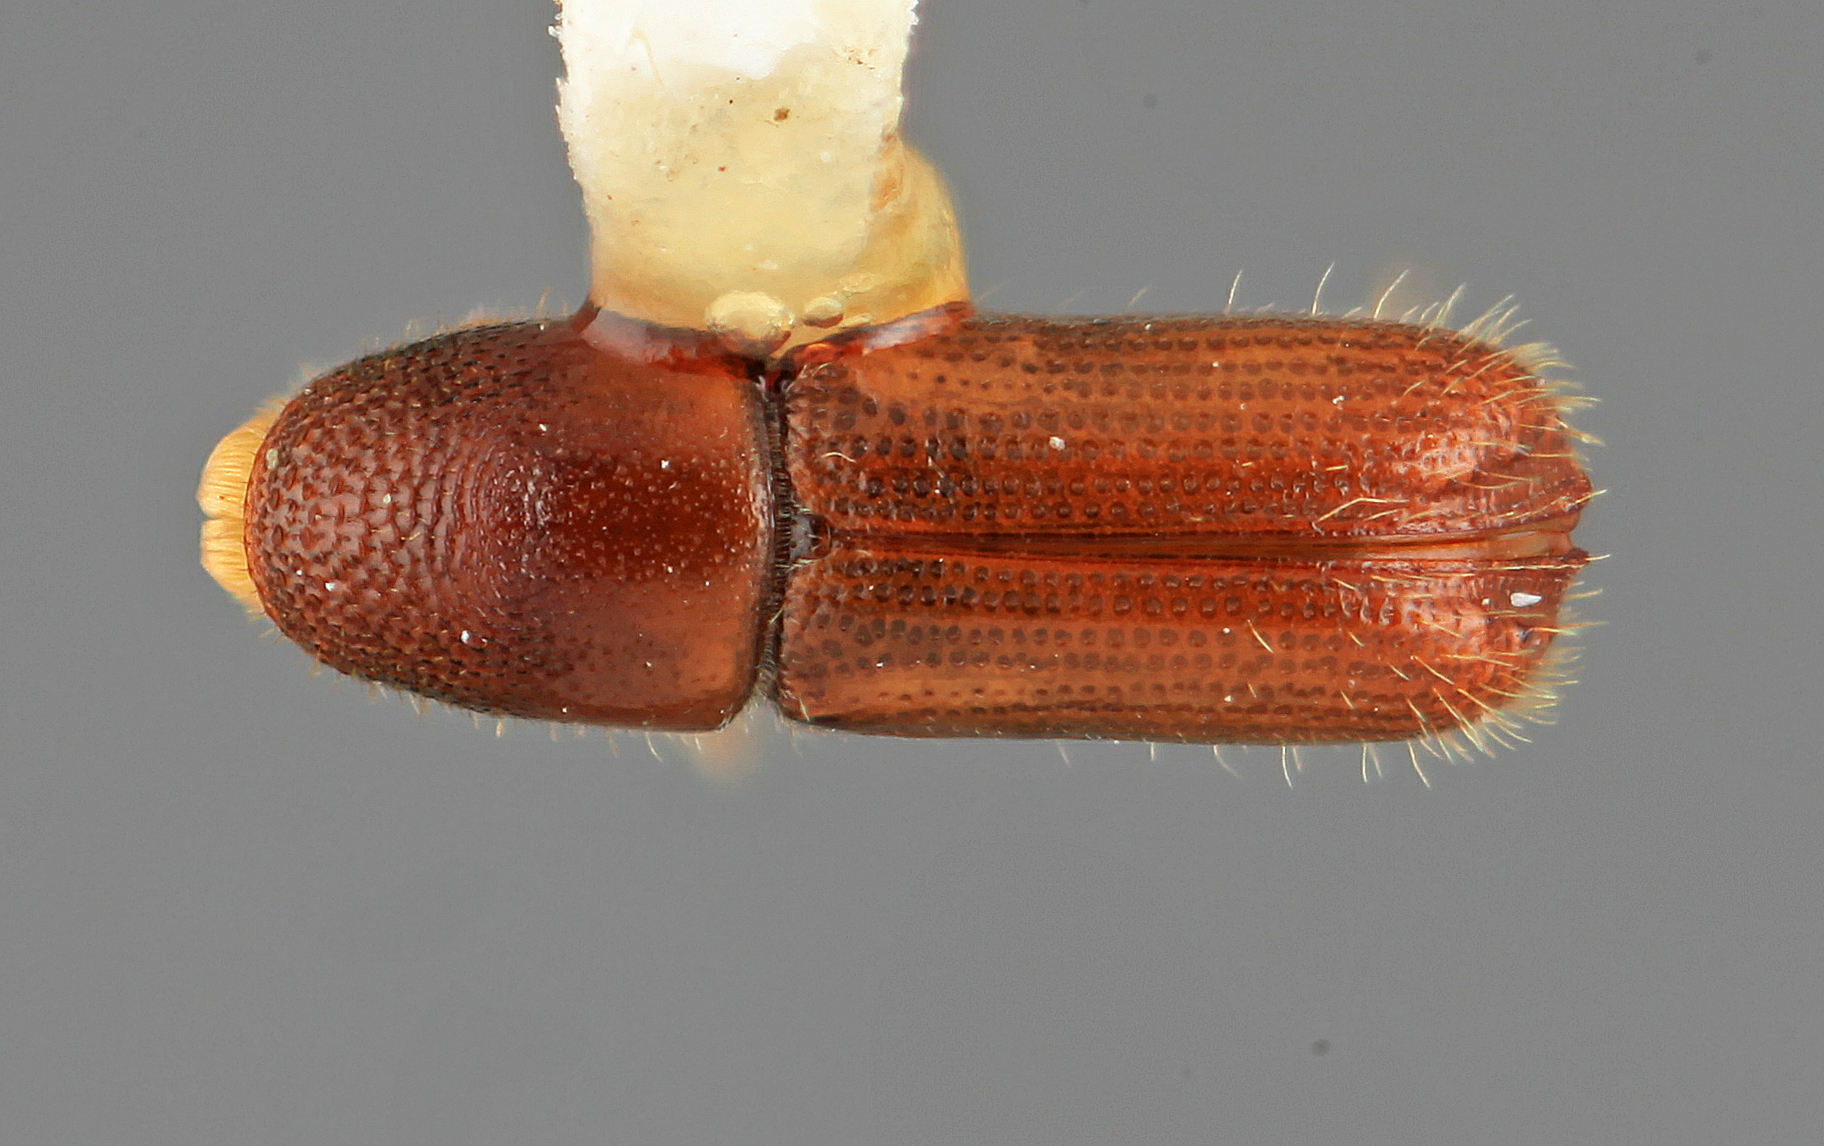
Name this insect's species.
Pityophthorus scitulus
